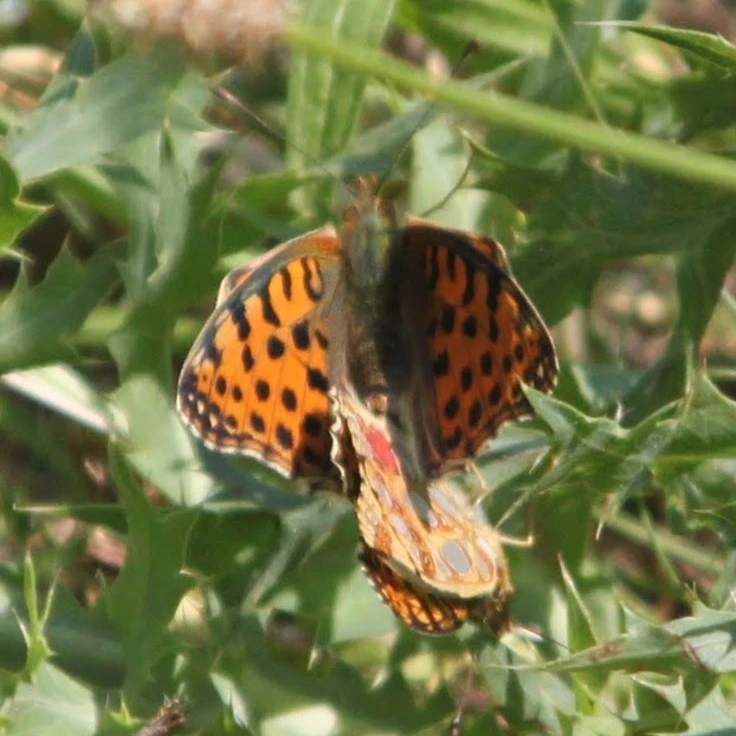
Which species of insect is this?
Issoria lathonia
